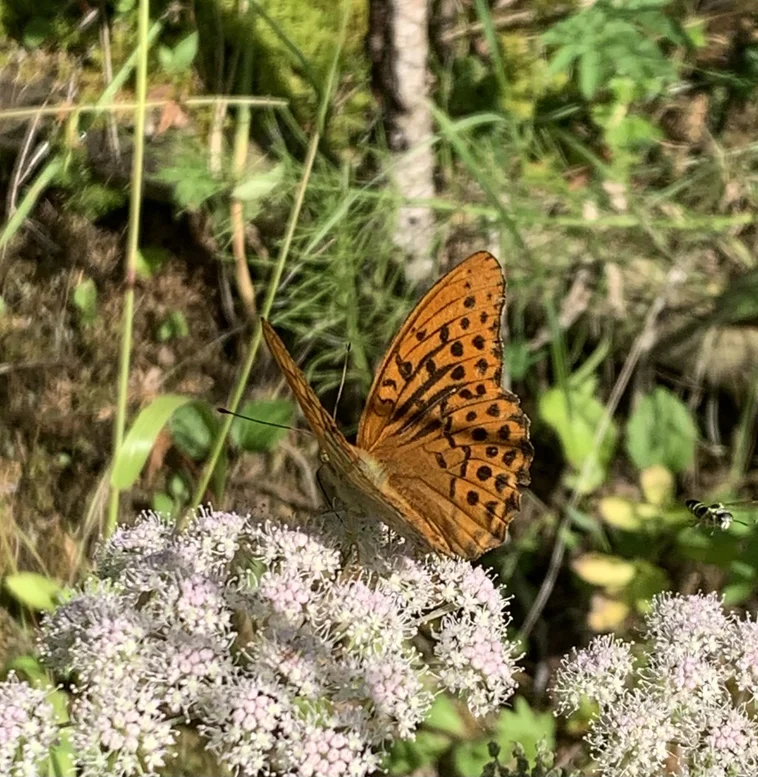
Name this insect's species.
Argynnis paphia
